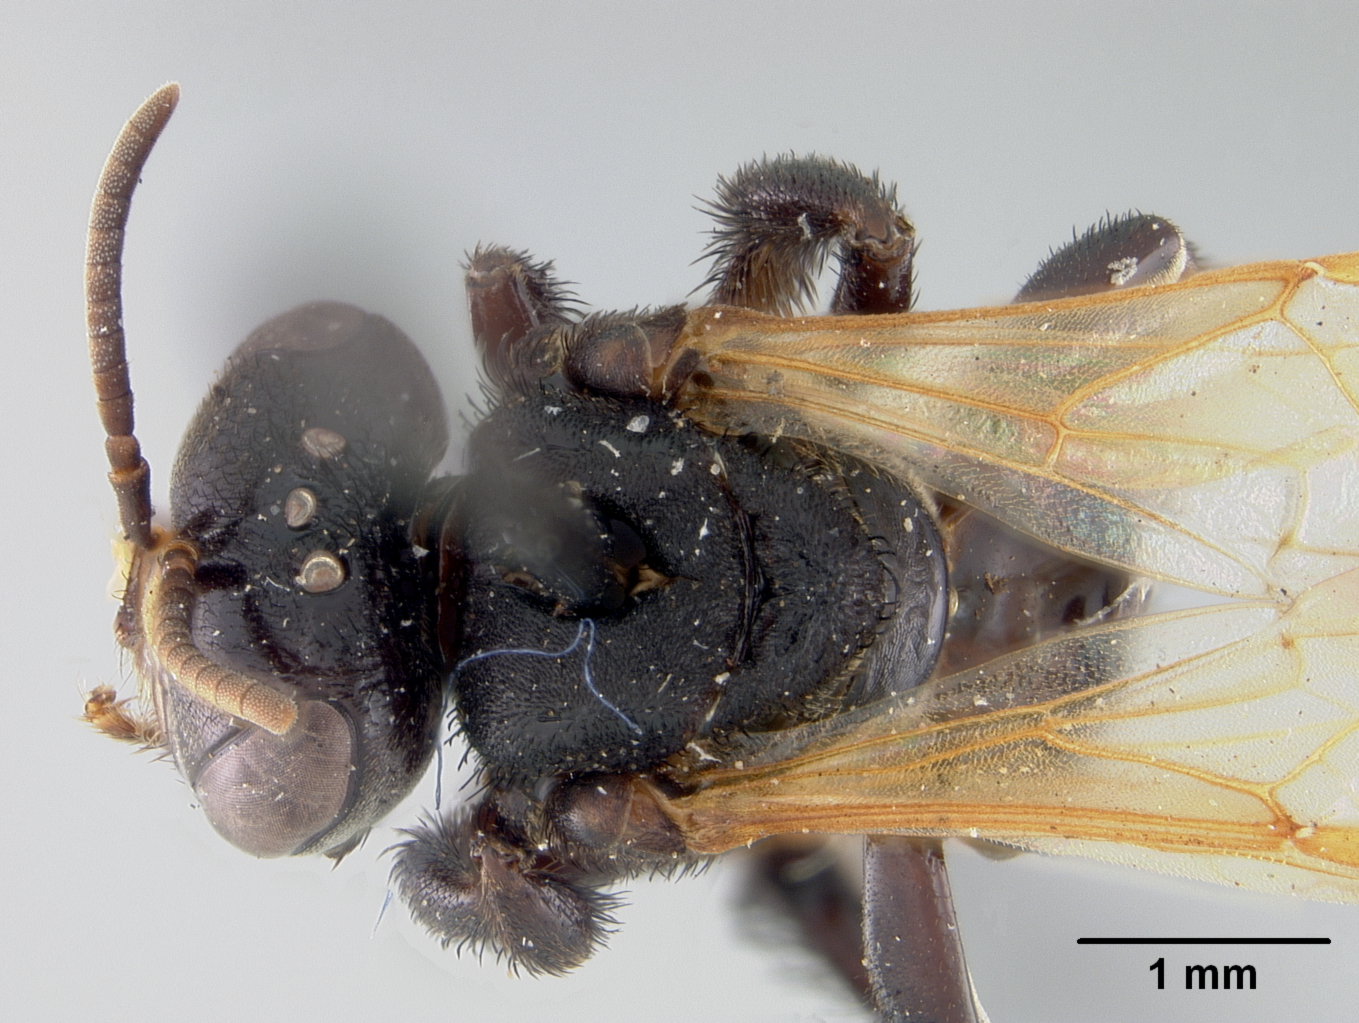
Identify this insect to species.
Trigona bipunctata
